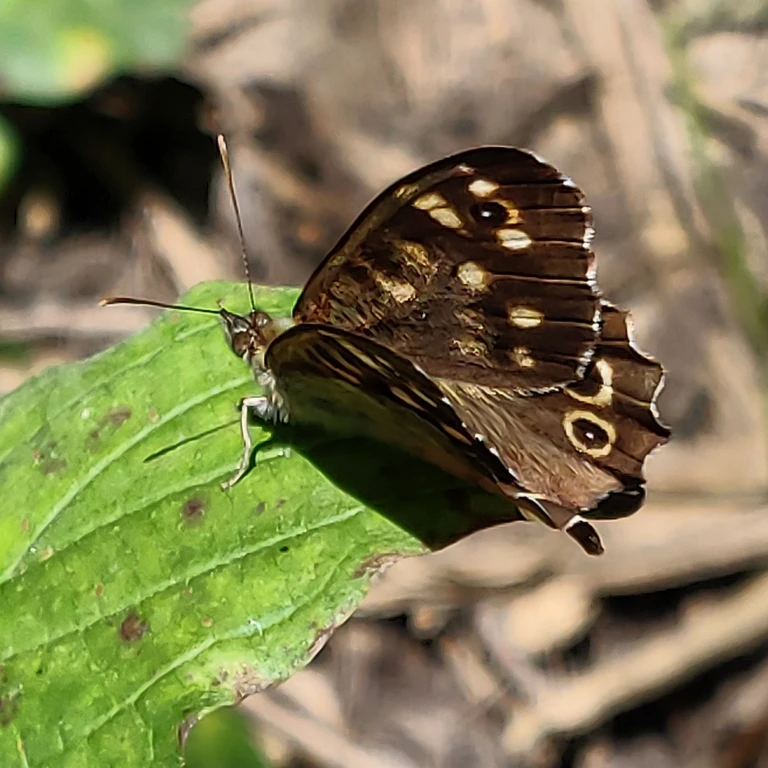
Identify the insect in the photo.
Pararge aegeria
